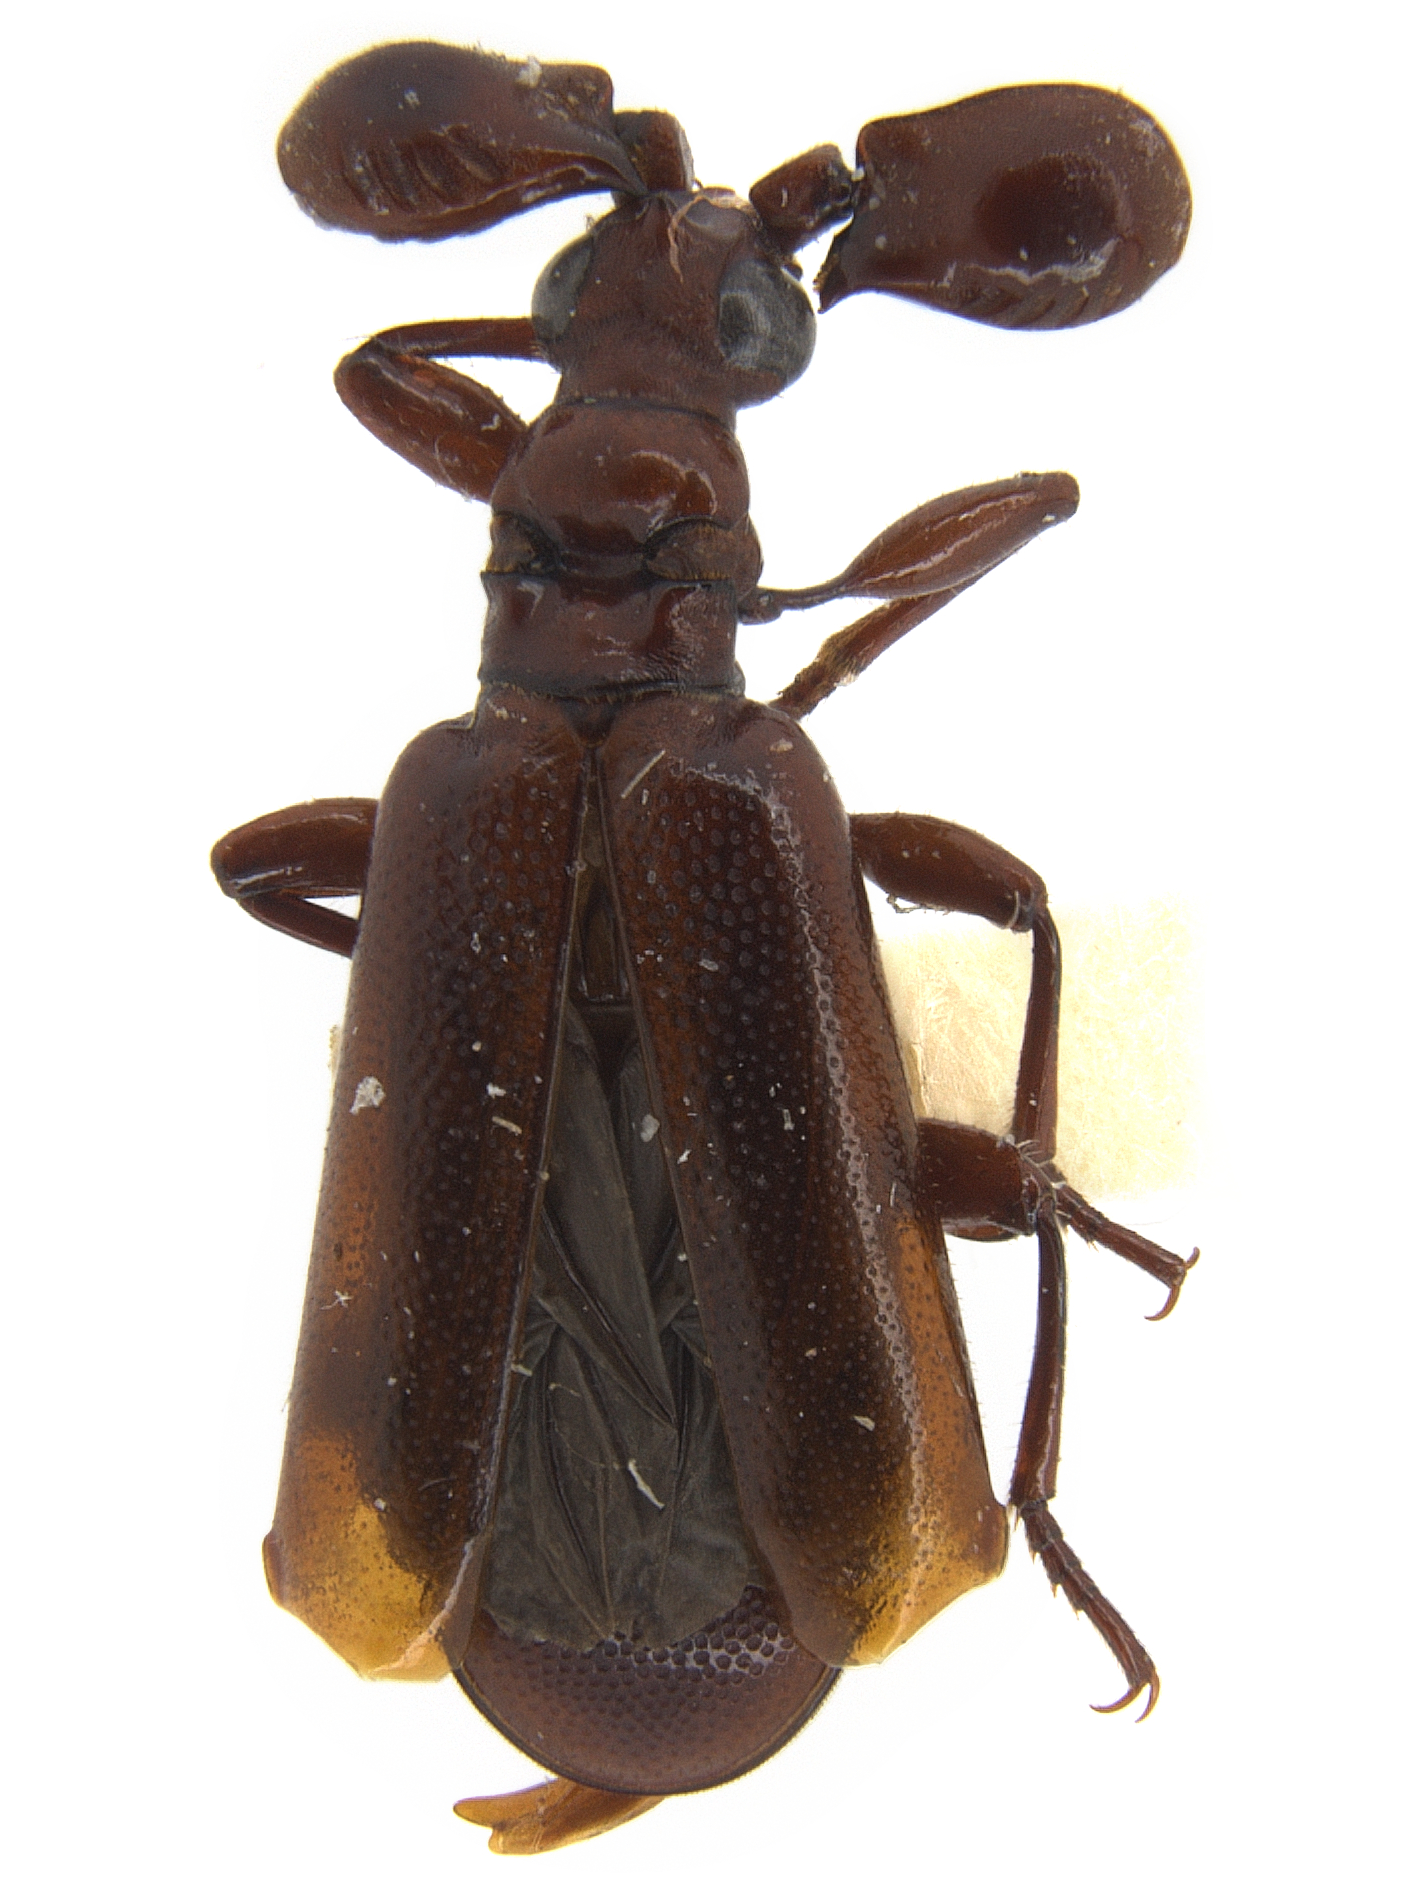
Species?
Paussus cridae
